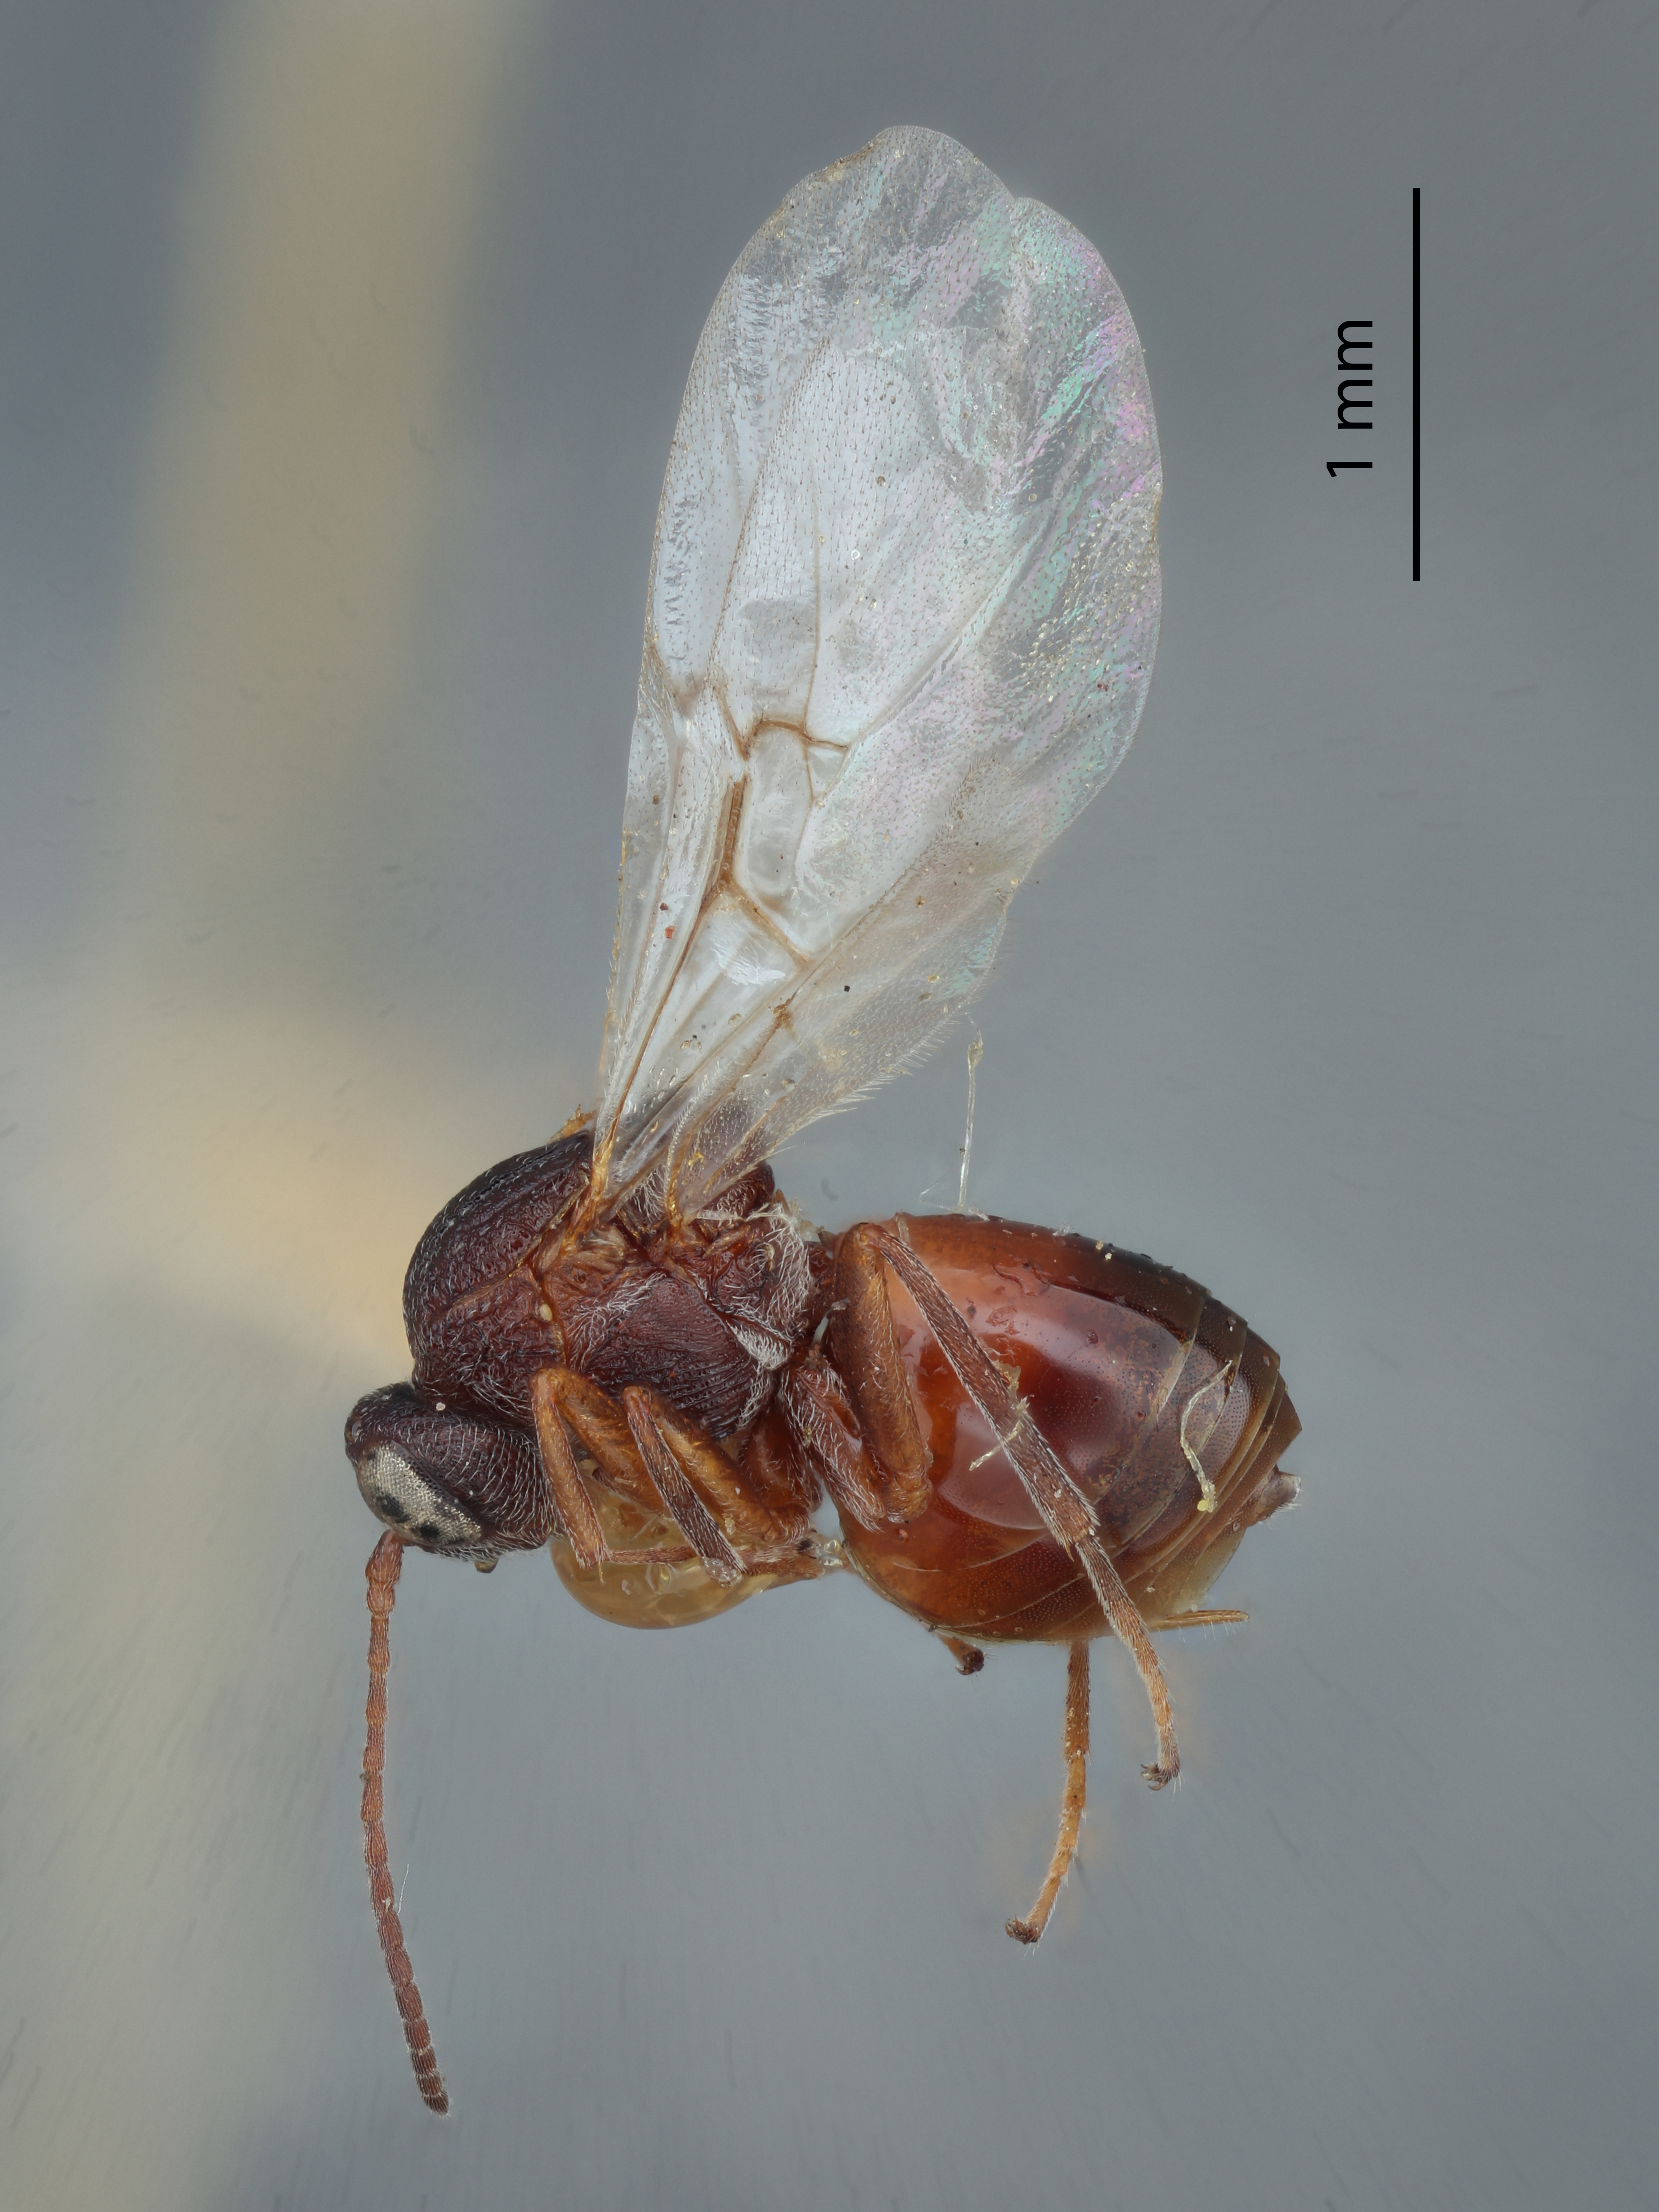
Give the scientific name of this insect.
Andricus rugulosus
